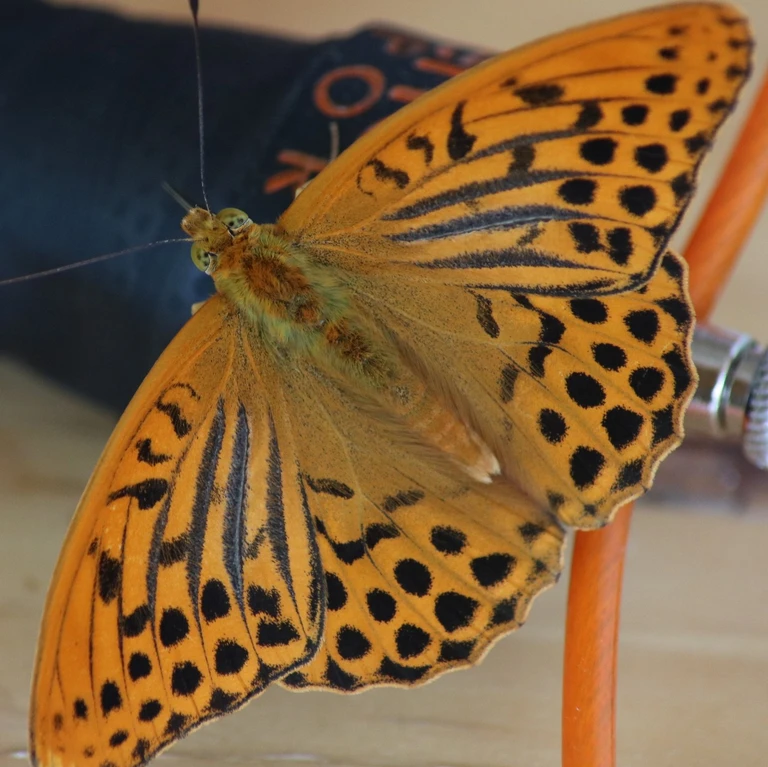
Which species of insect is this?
Argynnis paphia
